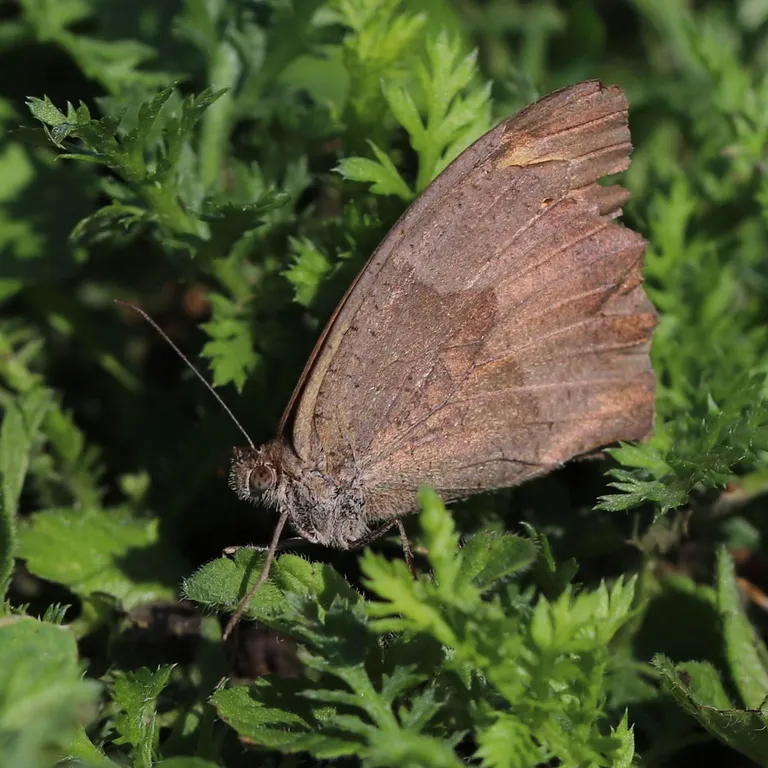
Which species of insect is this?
Maniola jurtina
